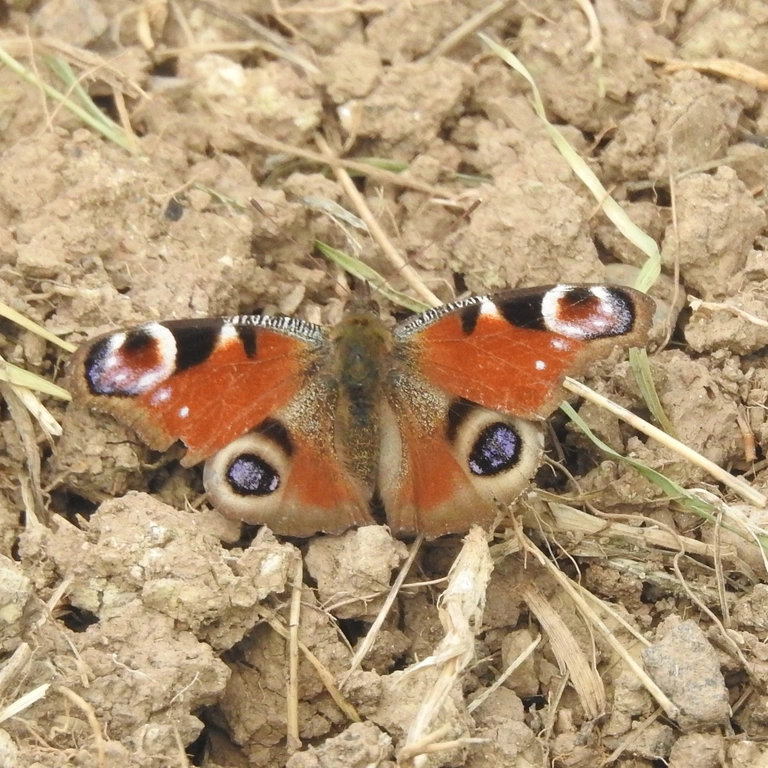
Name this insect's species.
Aglais io
